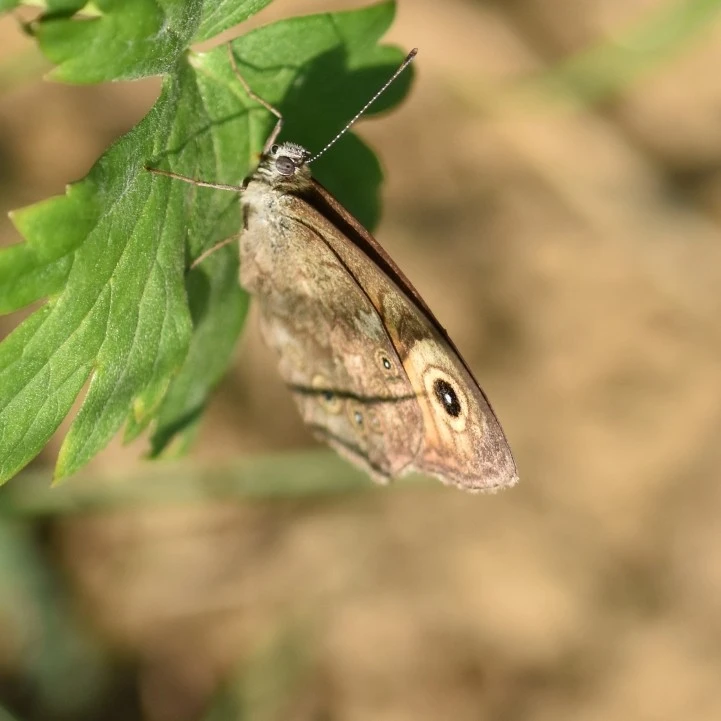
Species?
Lasiommata maera (also Pararge maera)
